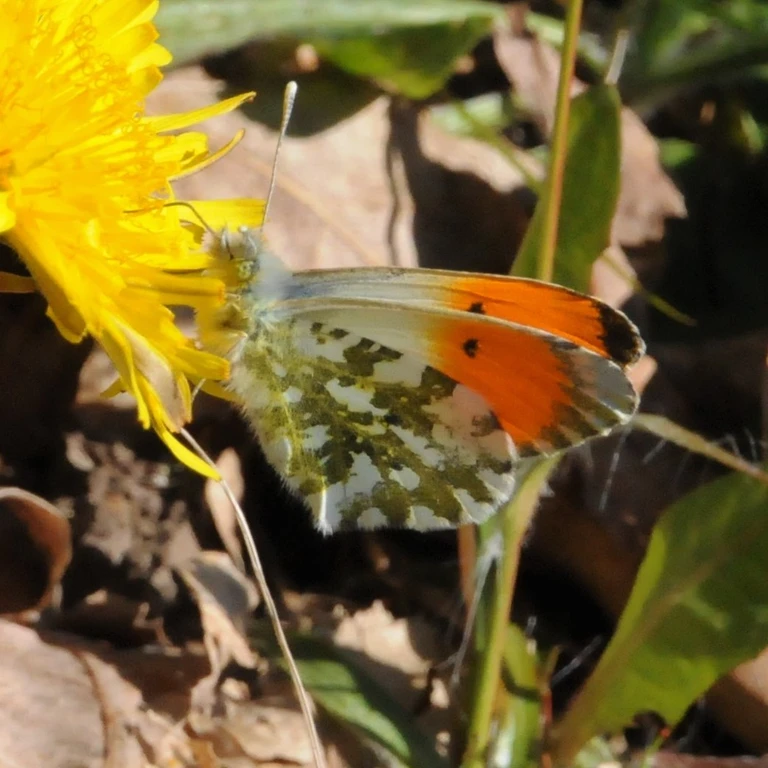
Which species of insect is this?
Anthocharis cardamines
